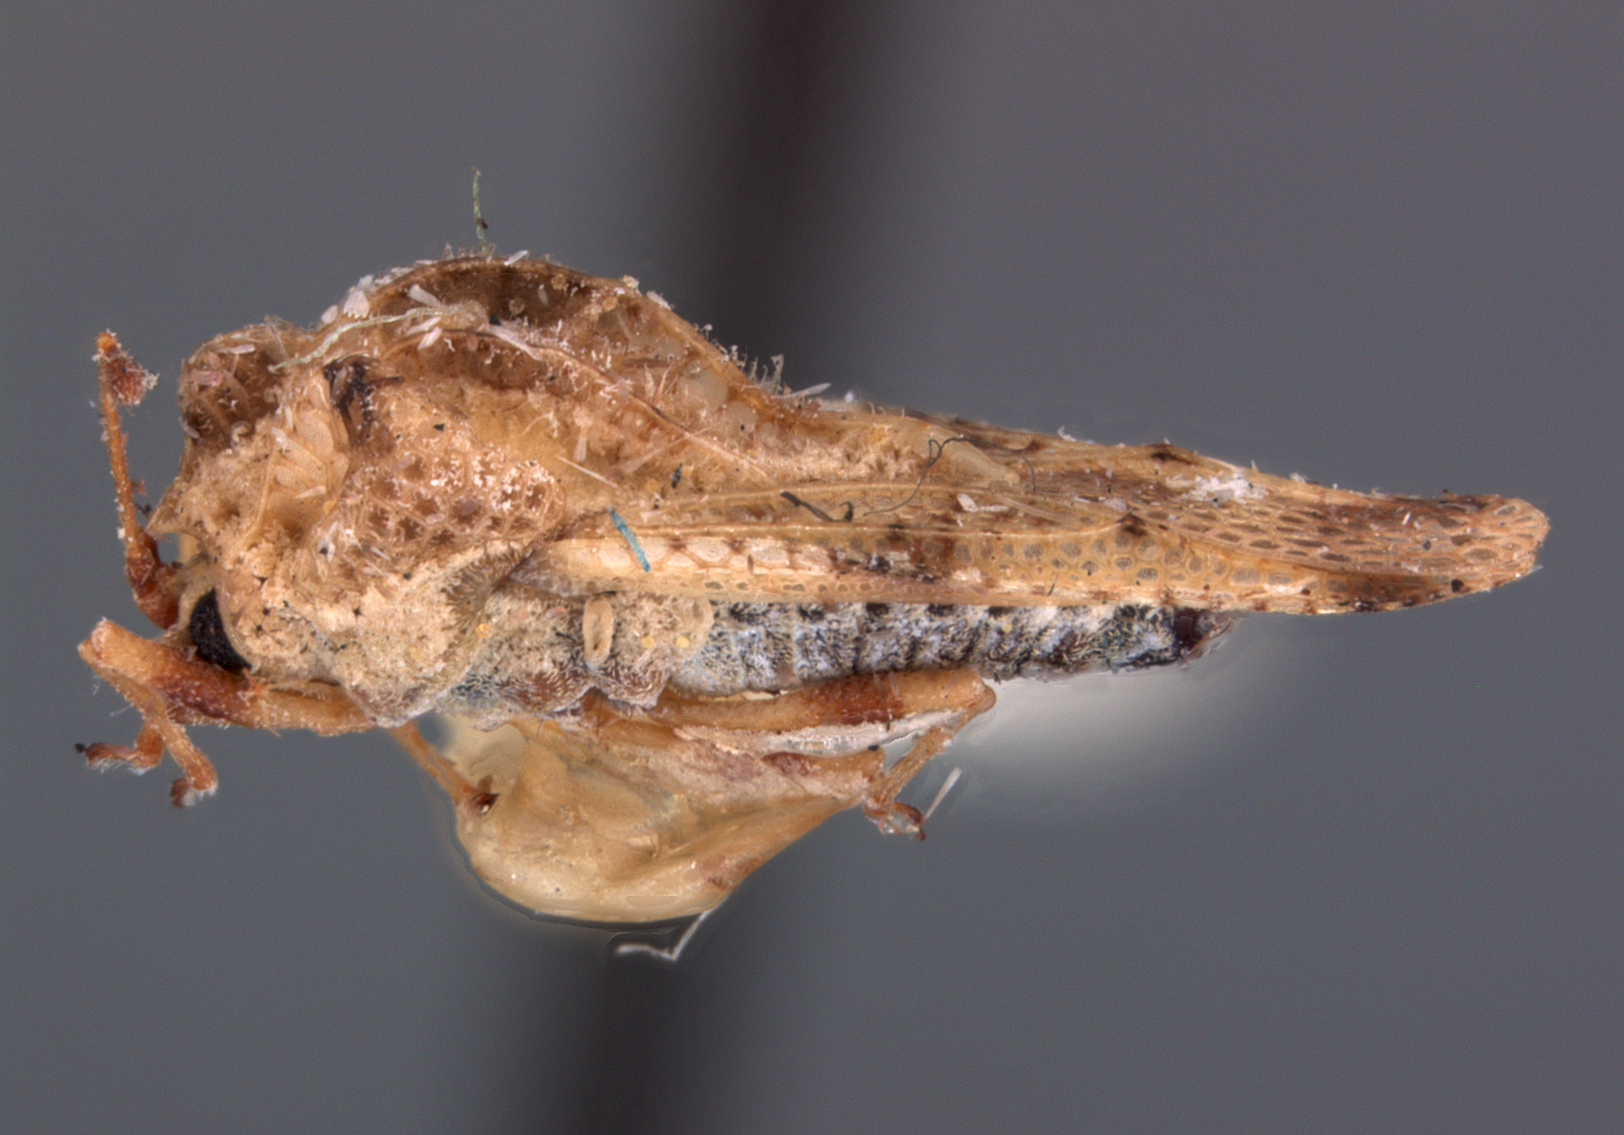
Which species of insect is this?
Jannaeus mirus
